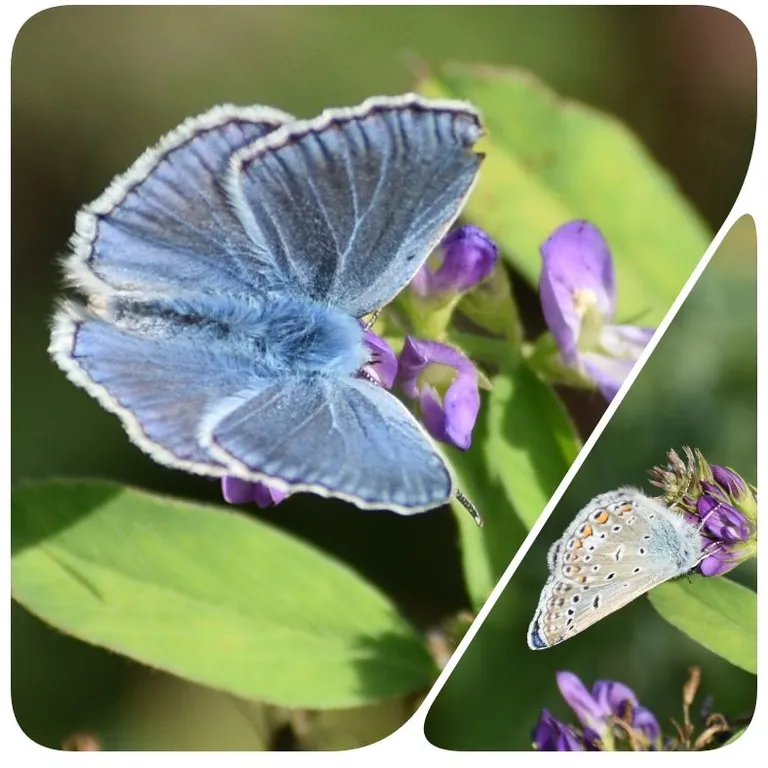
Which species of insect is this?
Polyommatus icarus
